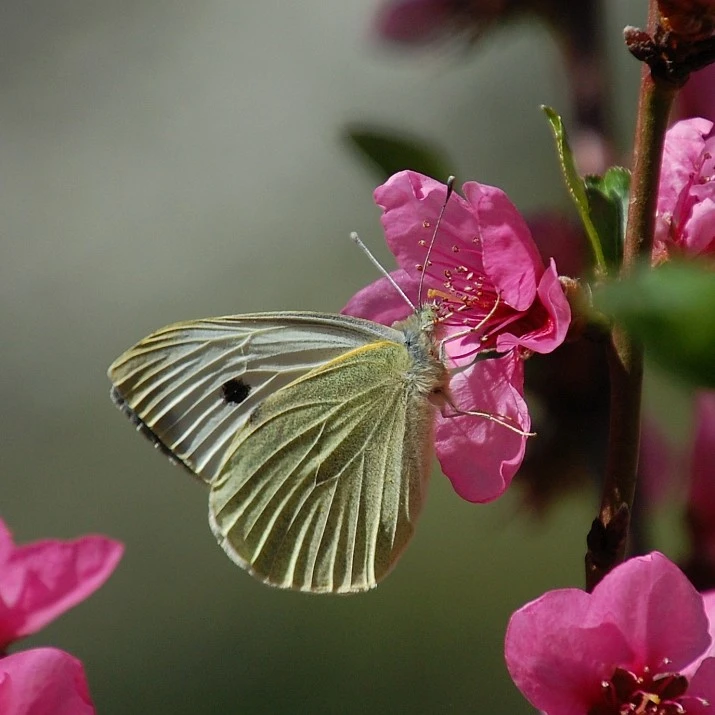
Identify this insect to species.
Pieris brassicae
